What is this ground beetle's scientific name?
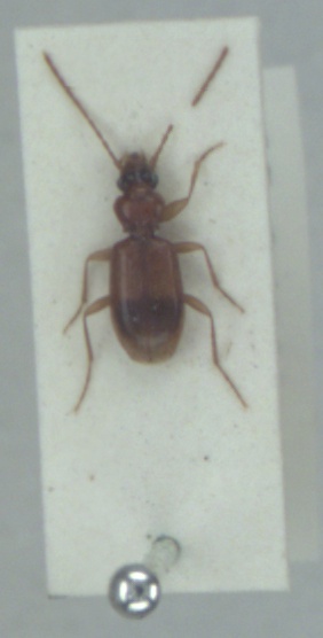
Blemus discus
